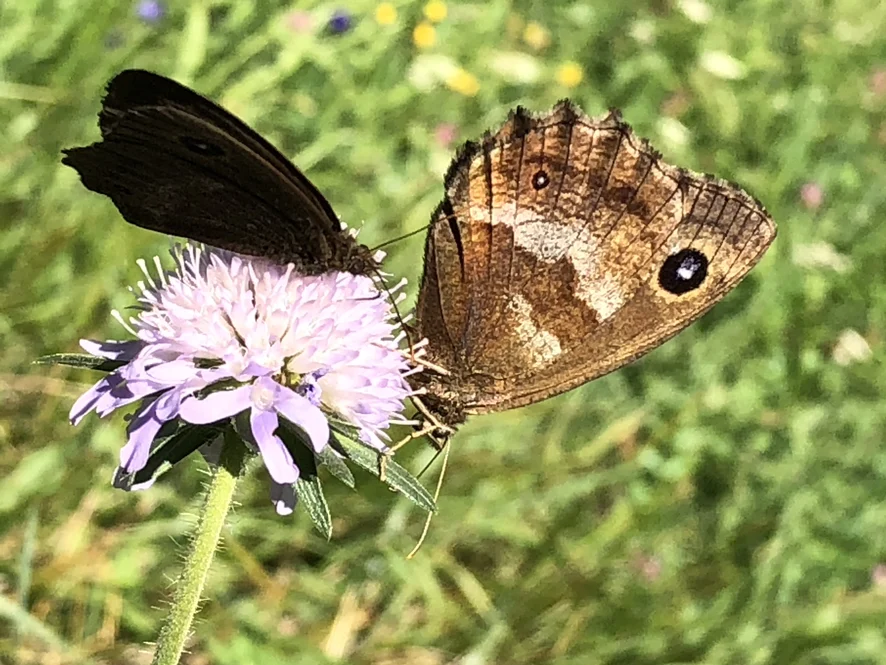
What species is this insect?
Minois dryas
